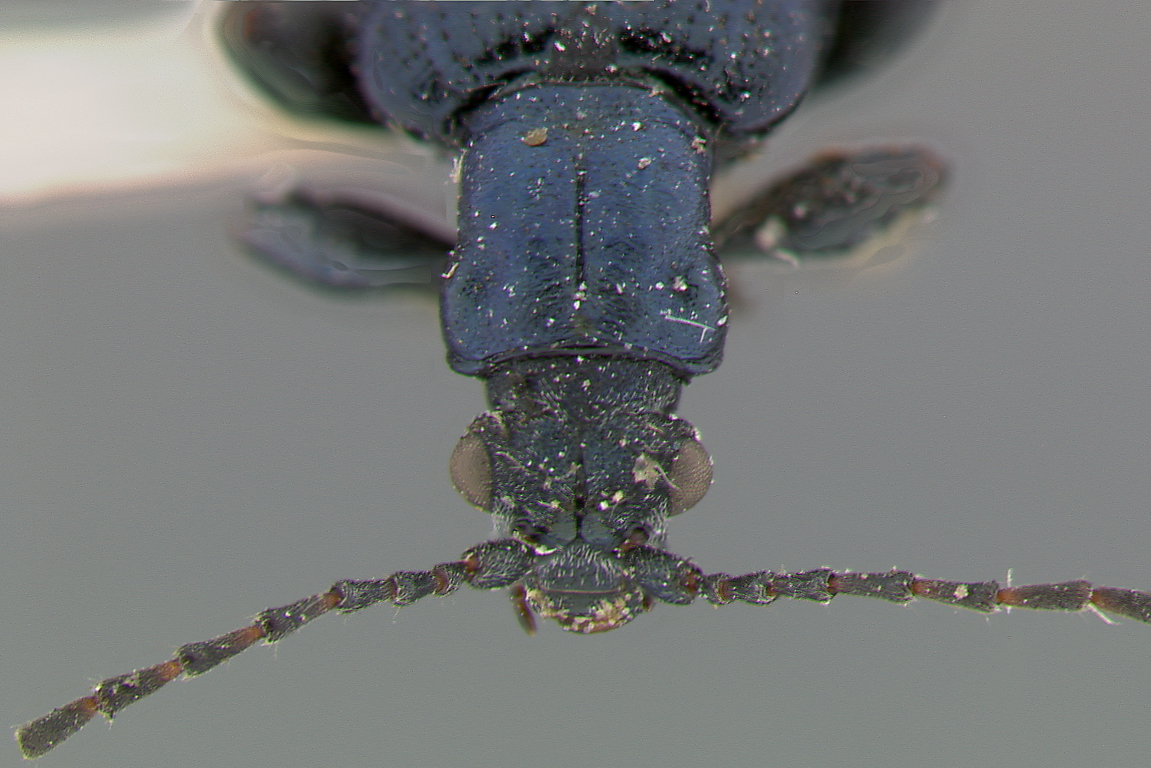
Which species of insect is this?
Donacia emarginata
